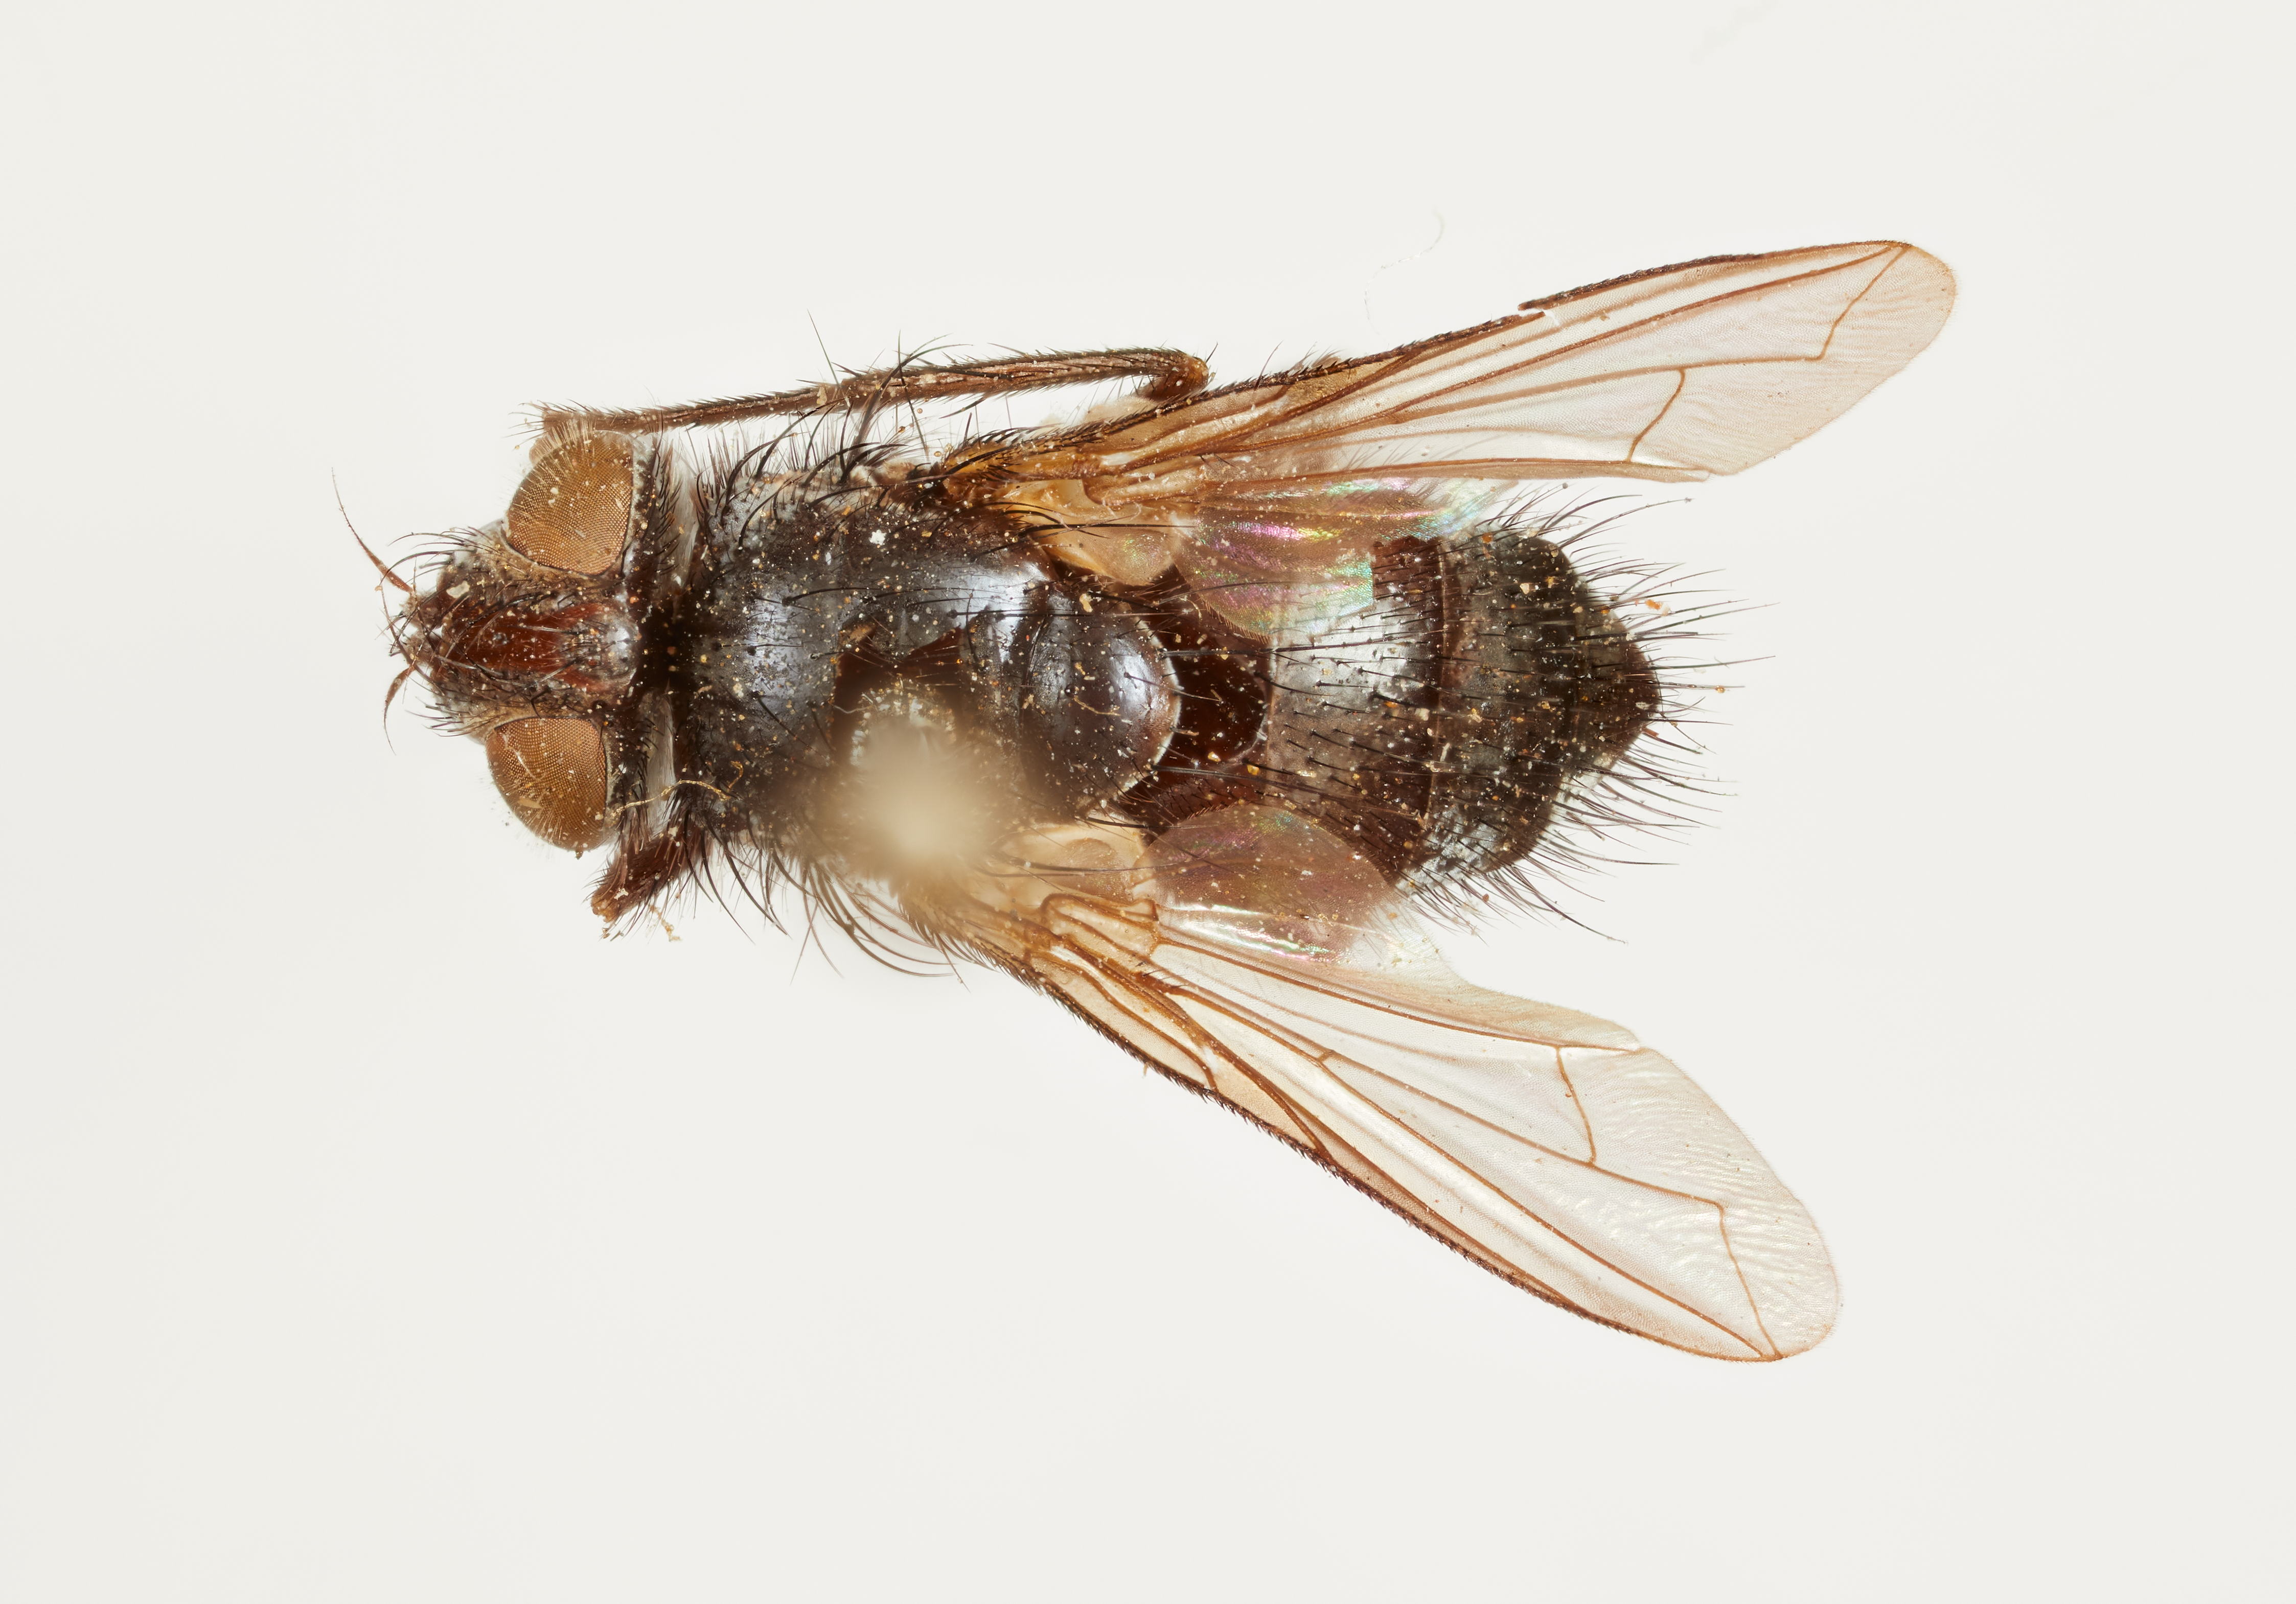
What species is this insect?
Exorista fronto
